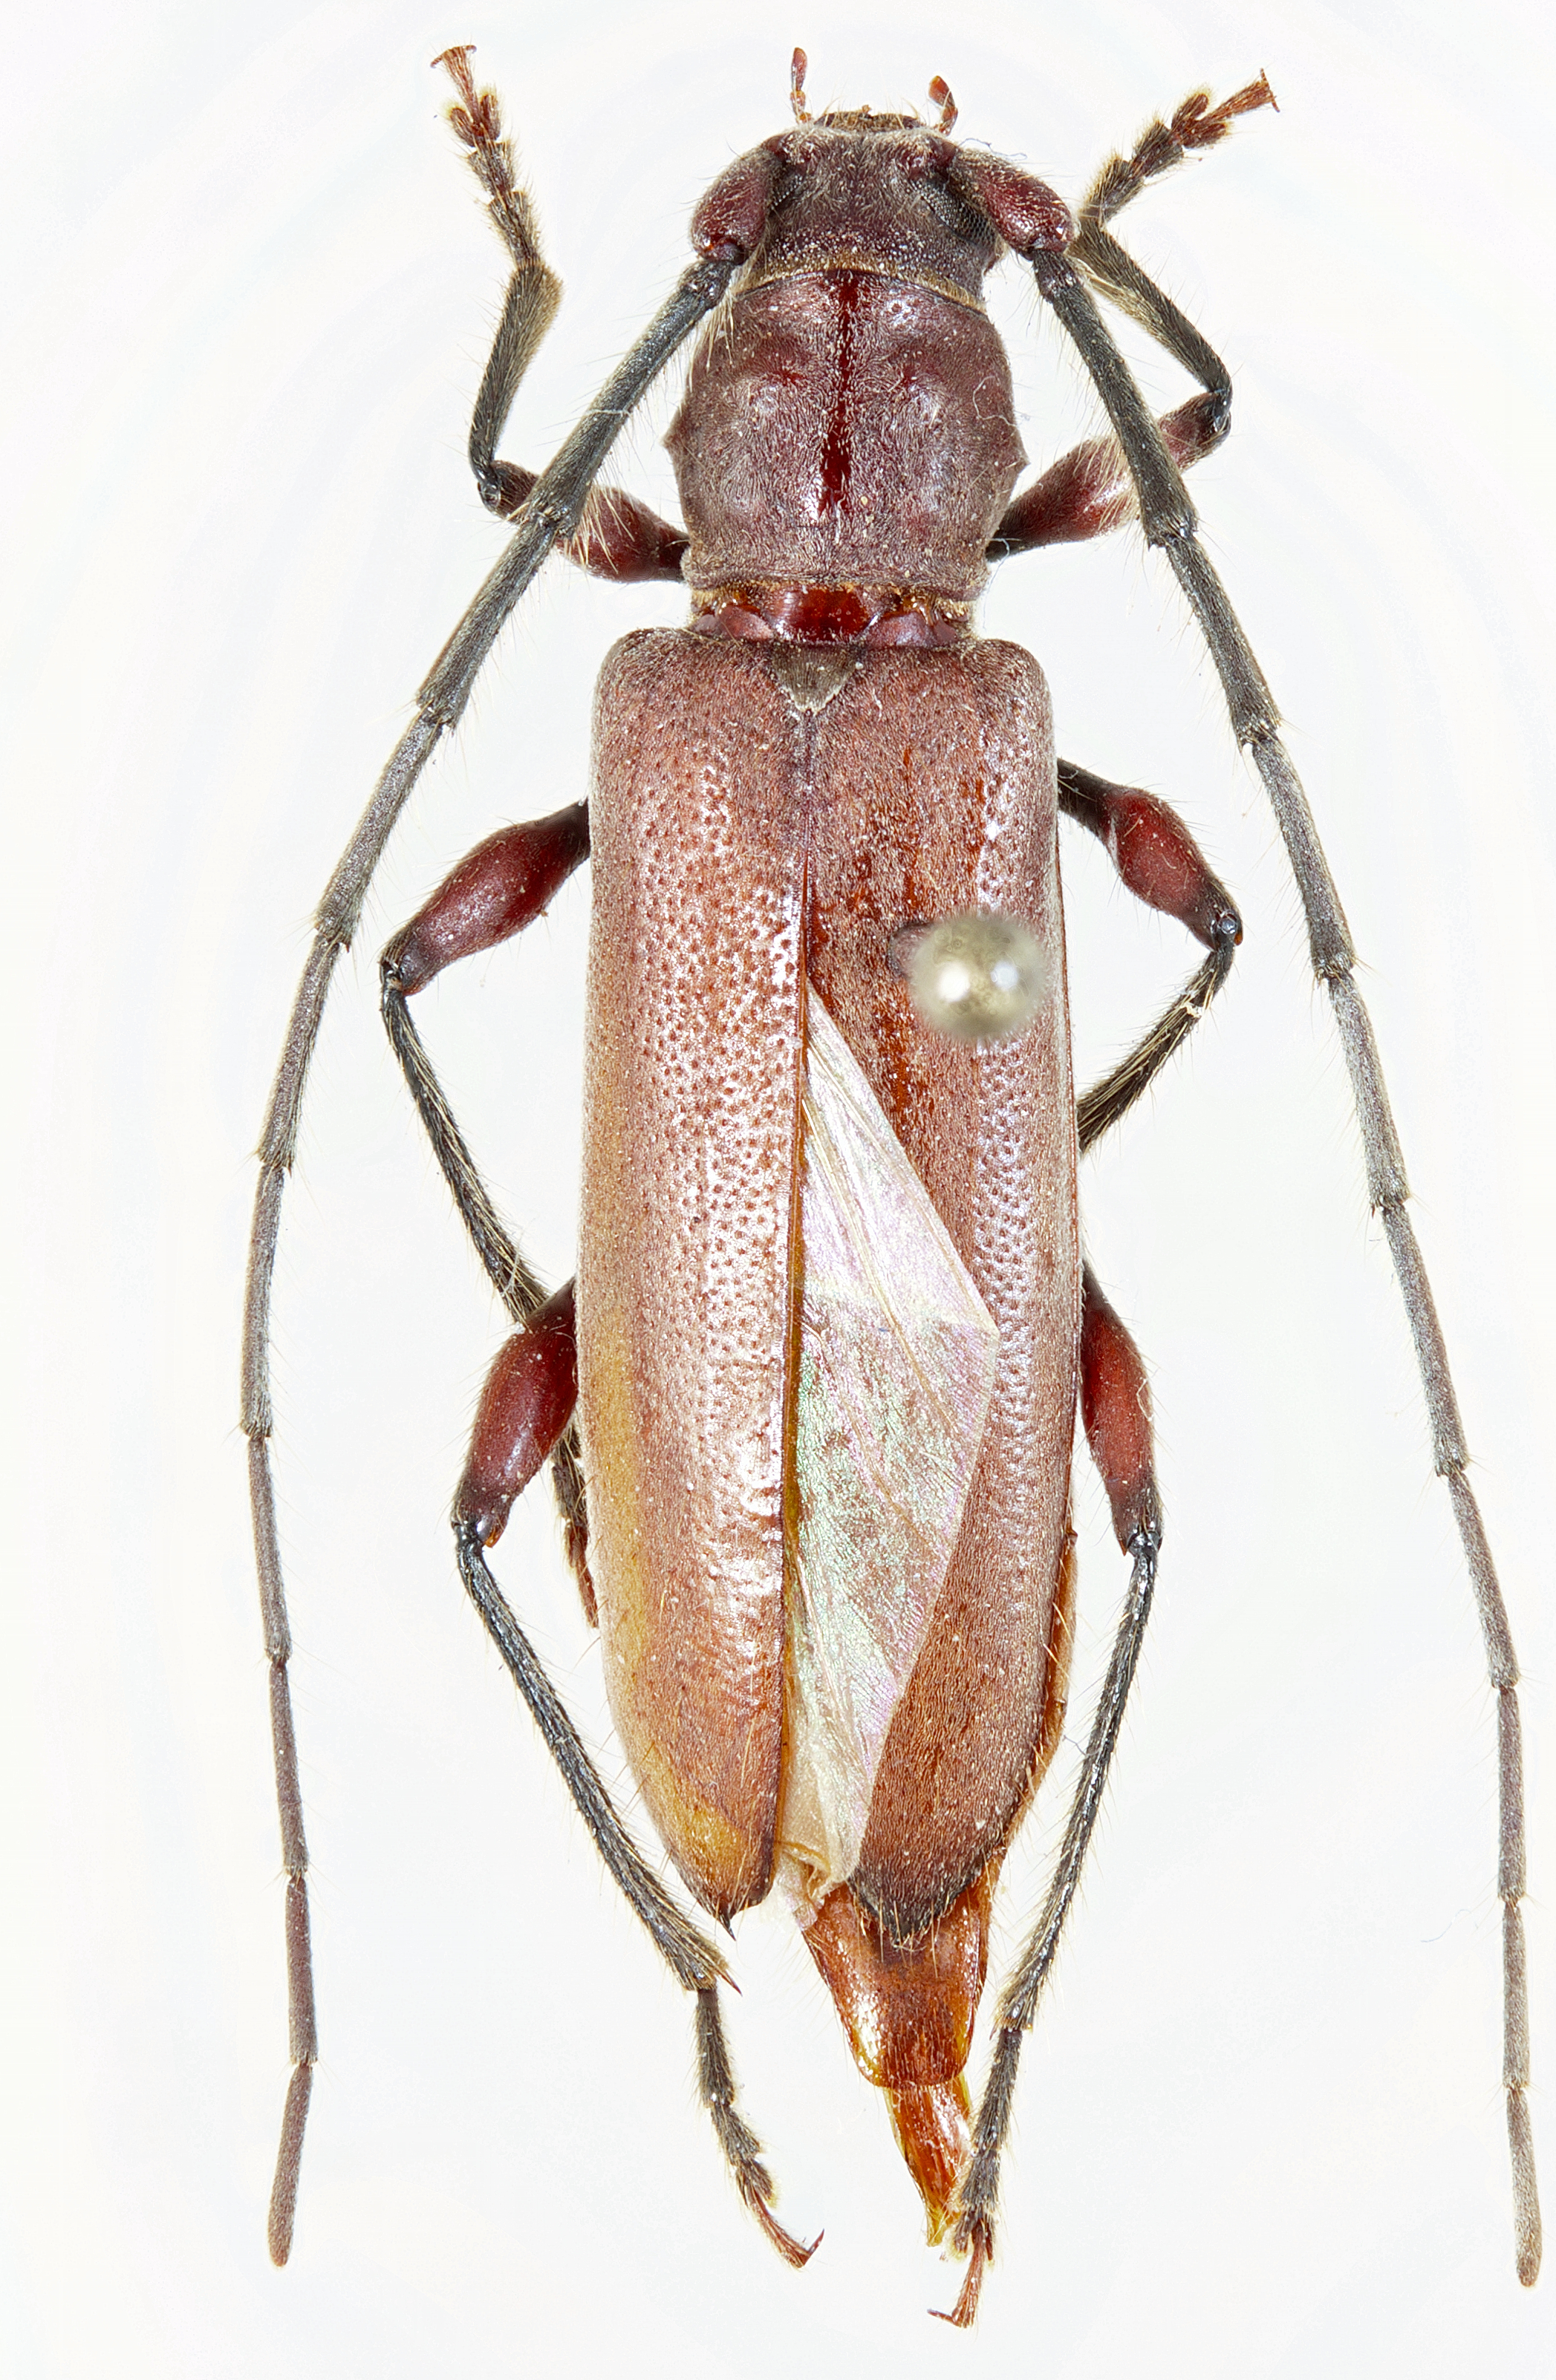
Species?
Sphaerion exutum
